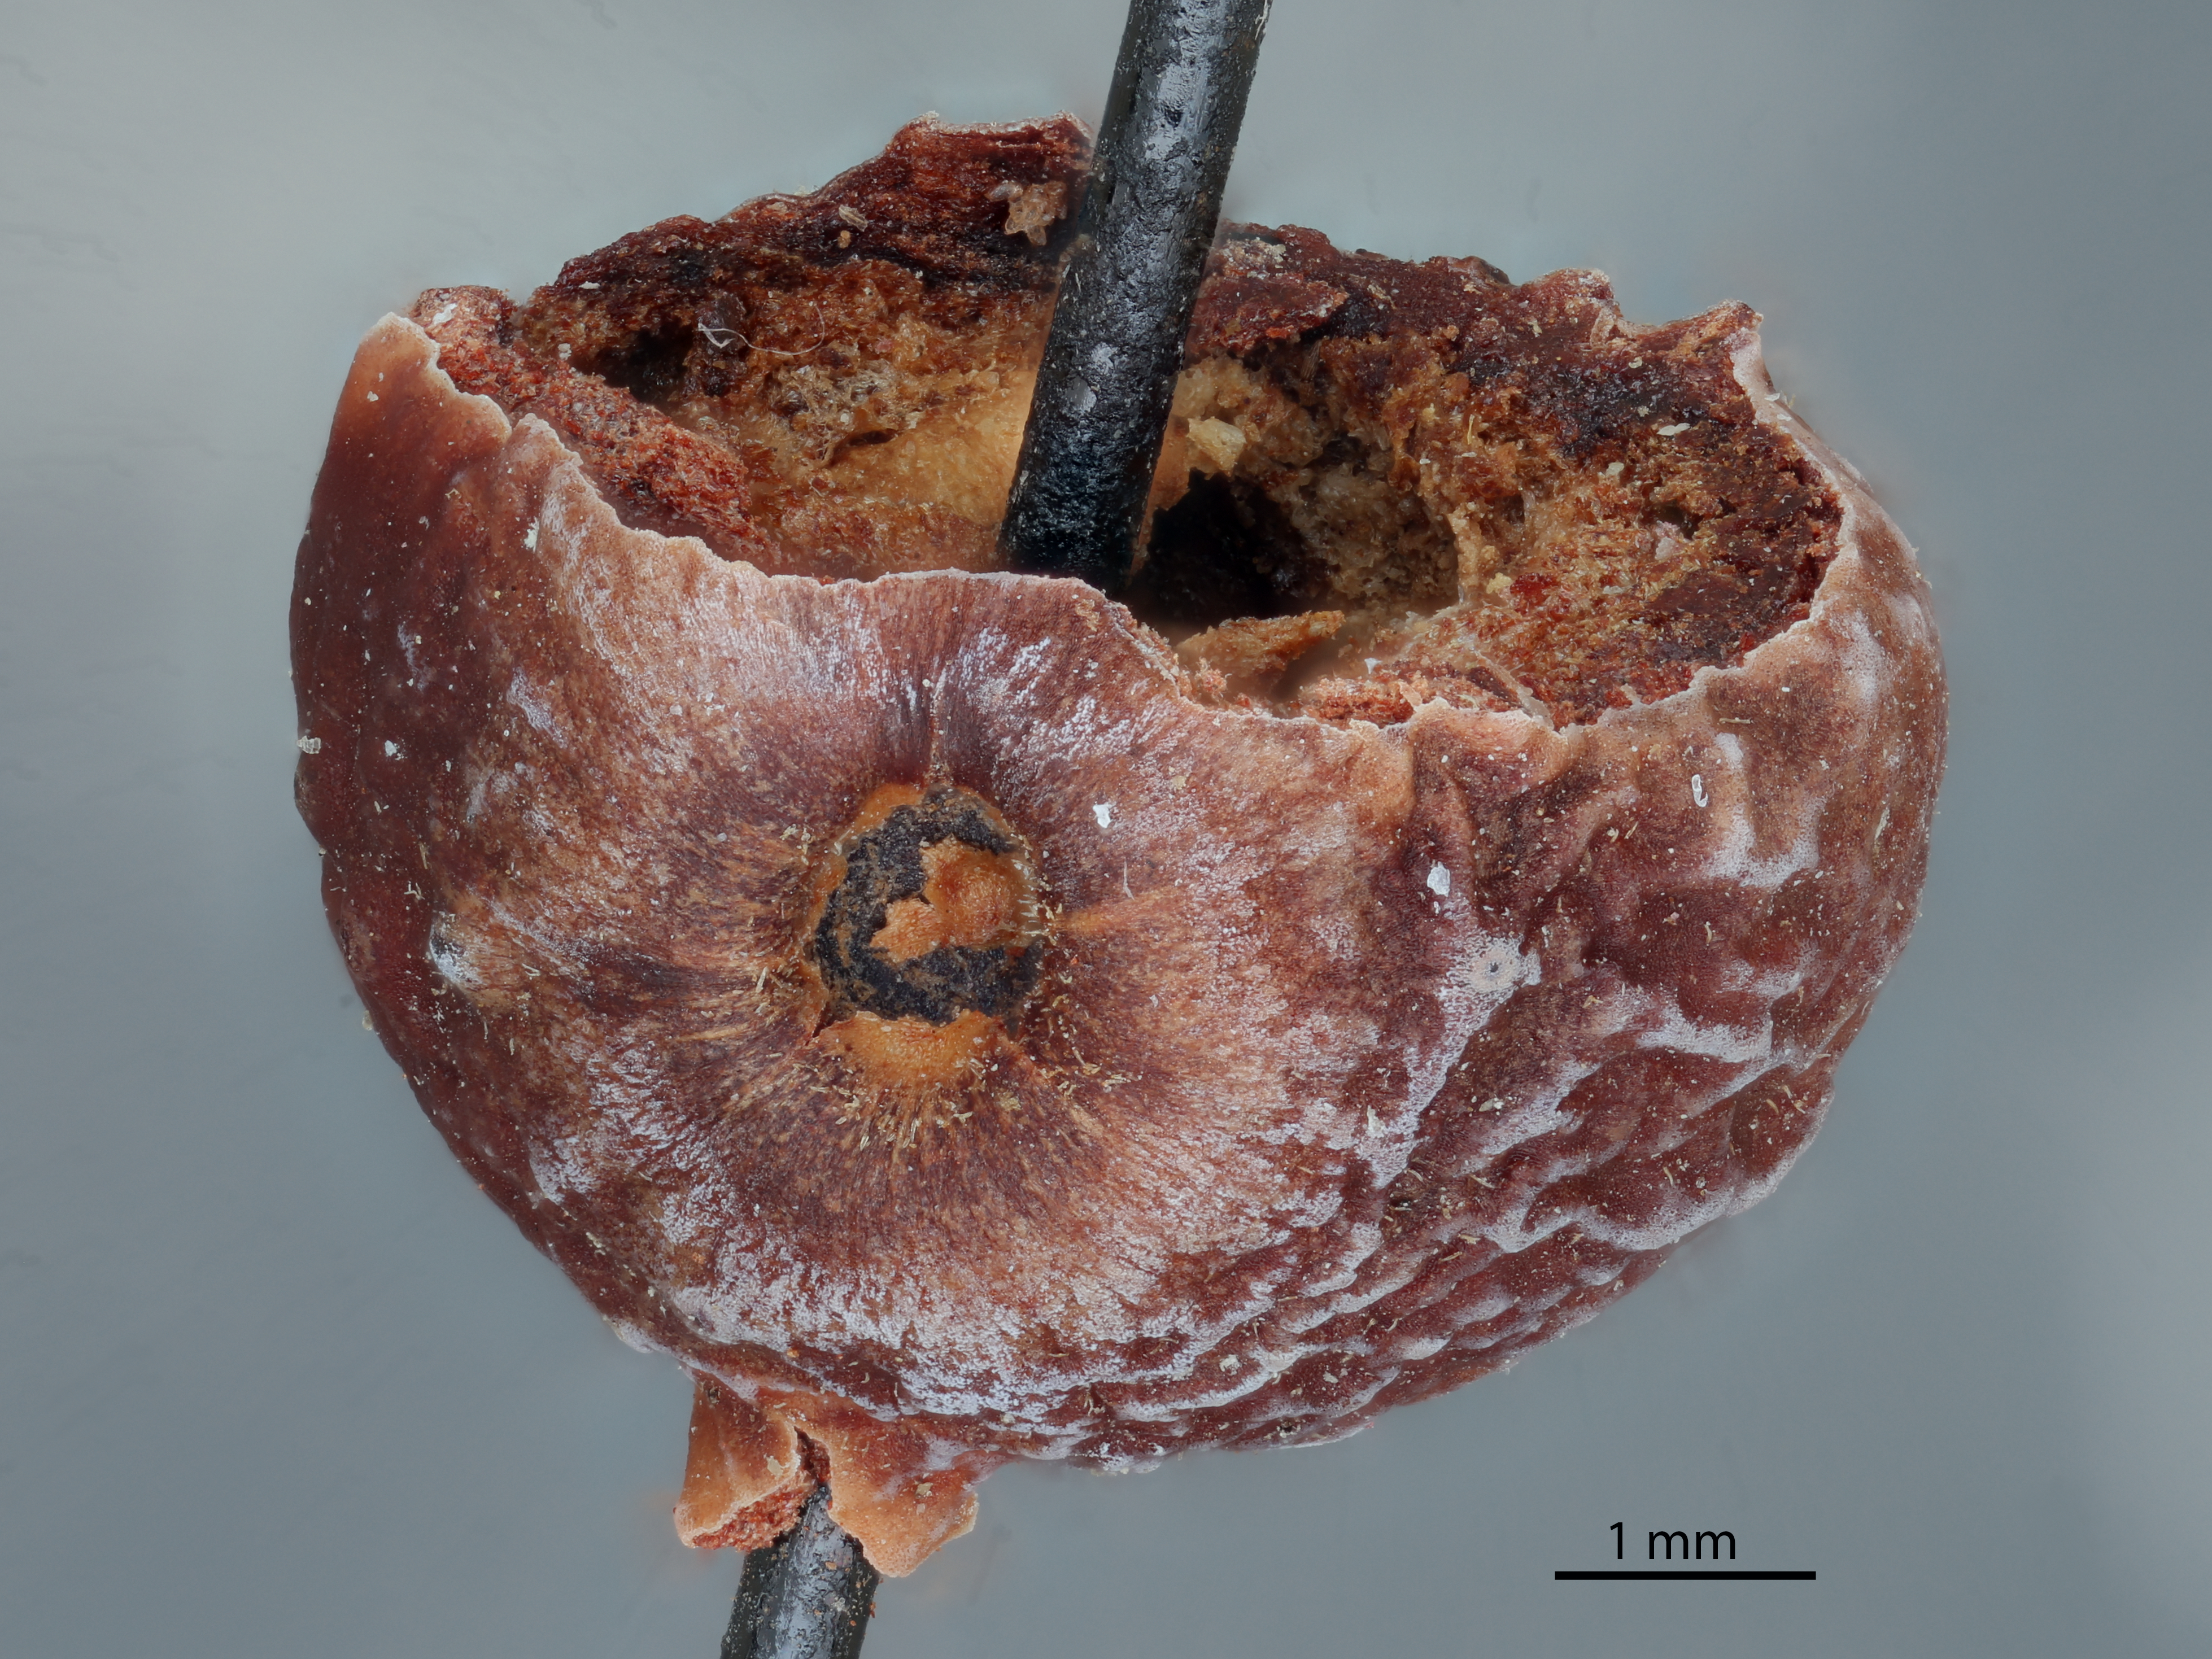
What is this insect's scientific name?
Callirhytis cedros
